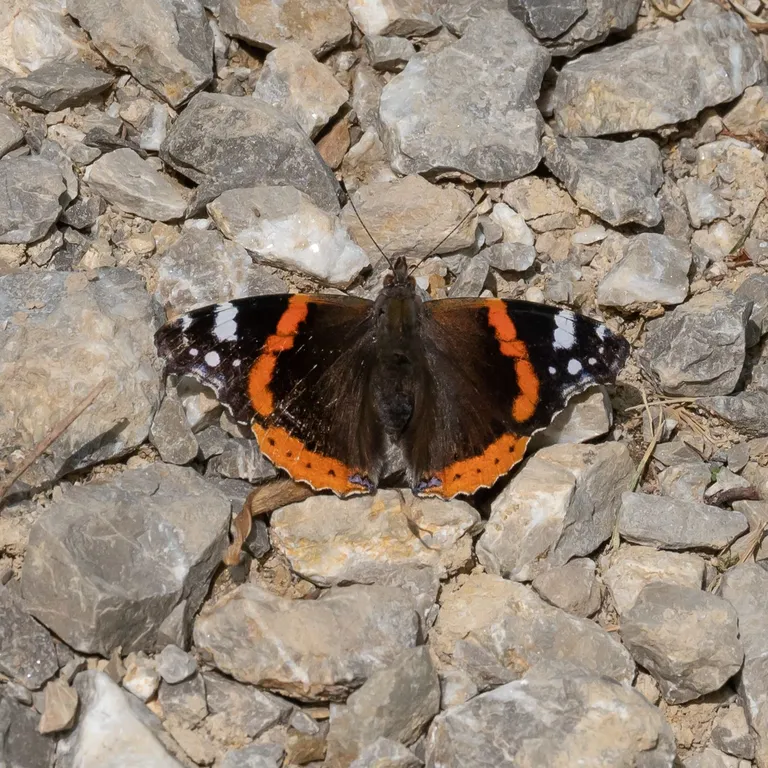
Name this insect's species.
Vanessa atalanta
